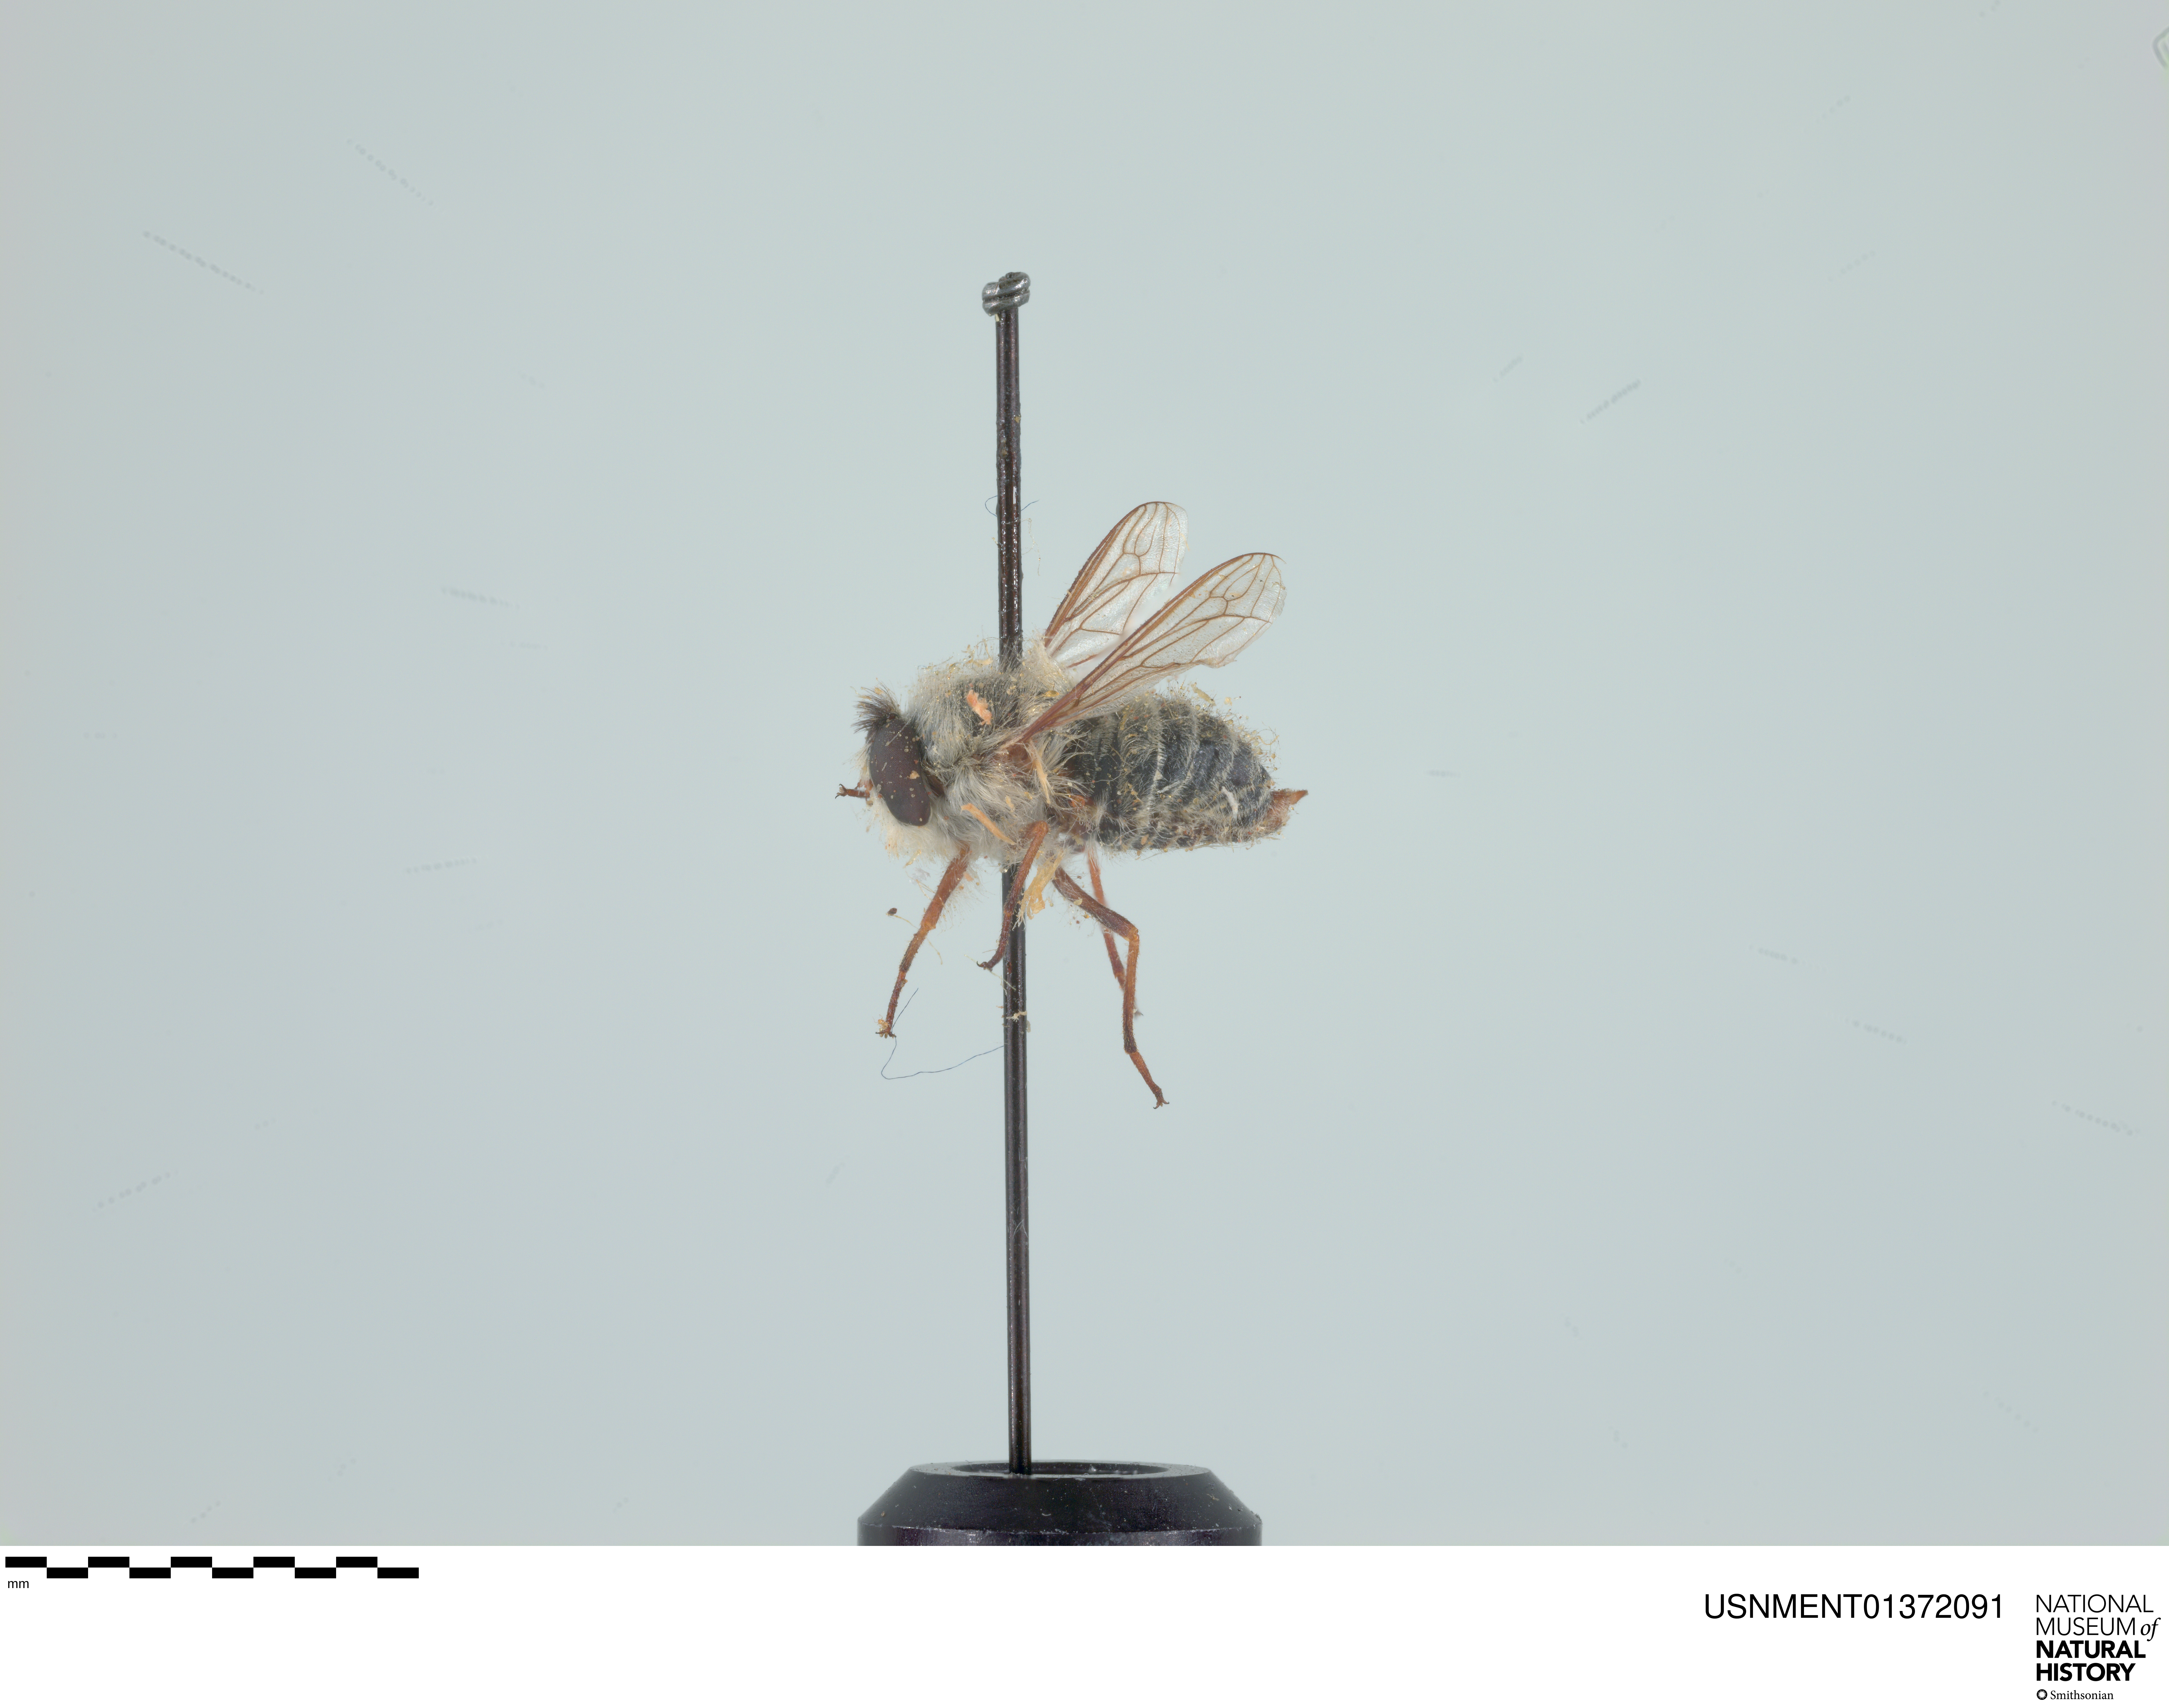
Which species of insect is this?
Trichopsidea clausa
